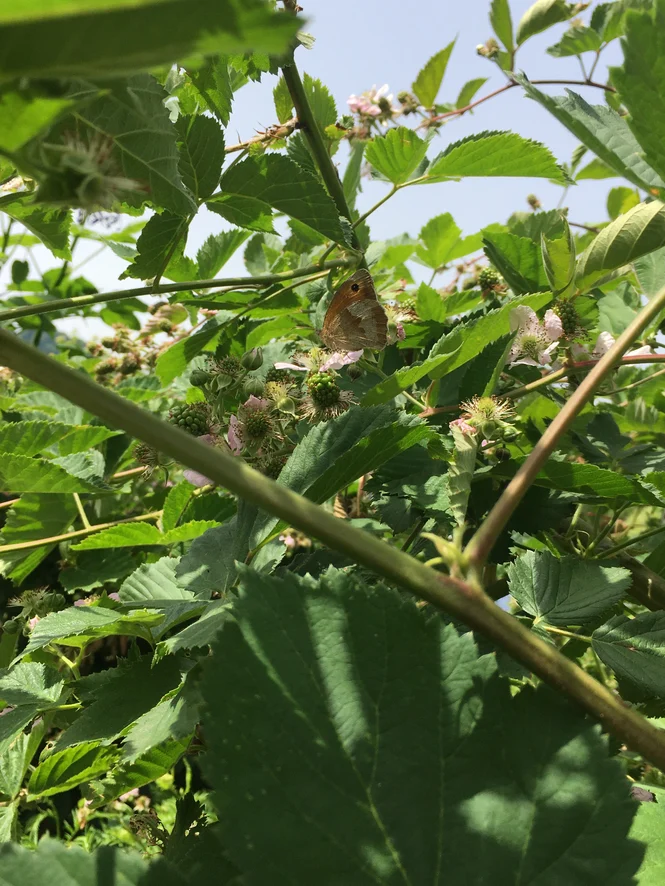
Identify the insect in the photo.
Maniola jurtina
